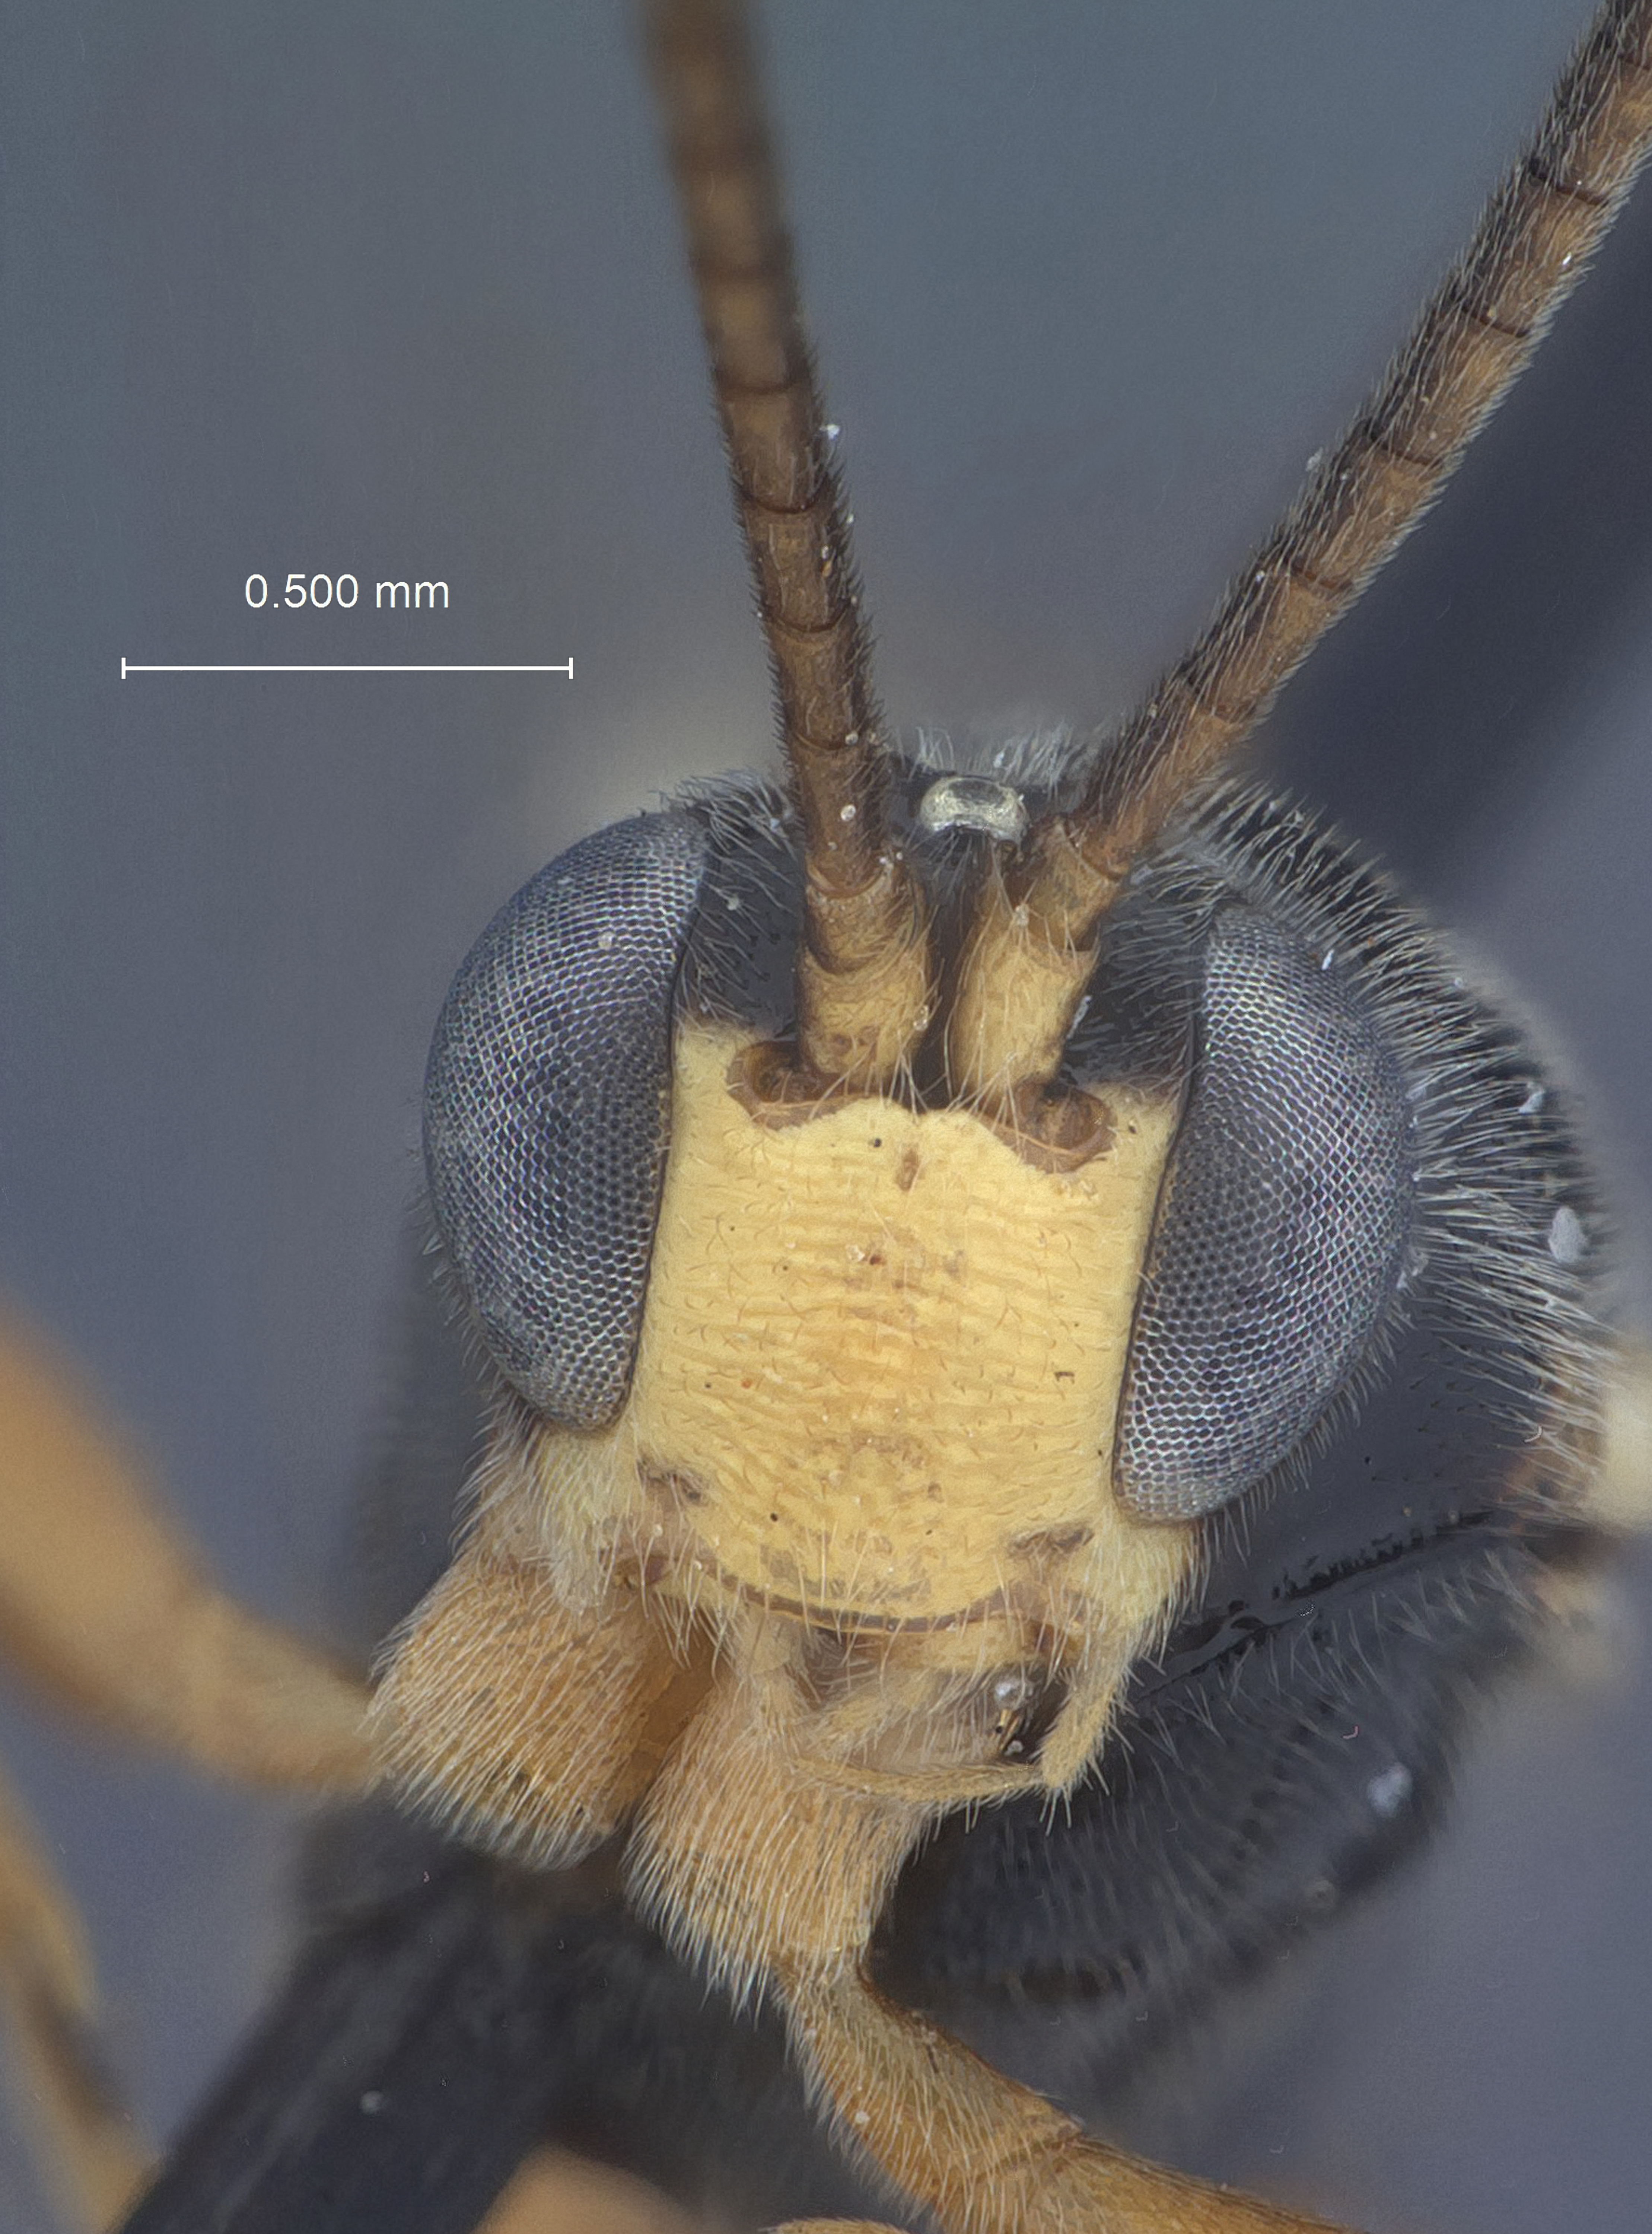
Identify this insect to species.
Synosis clepsydra
